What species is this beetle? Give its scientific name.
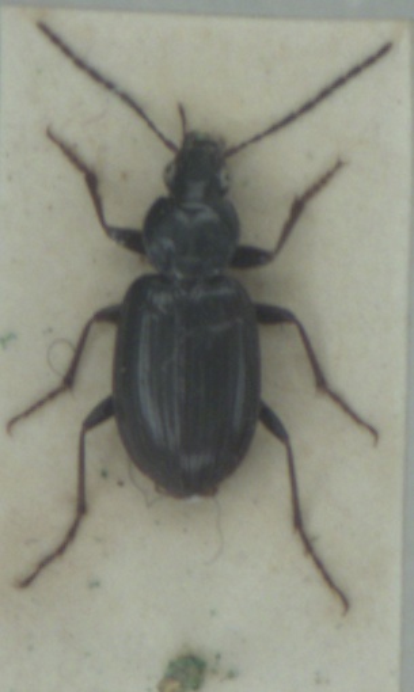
Agonum nigrum
